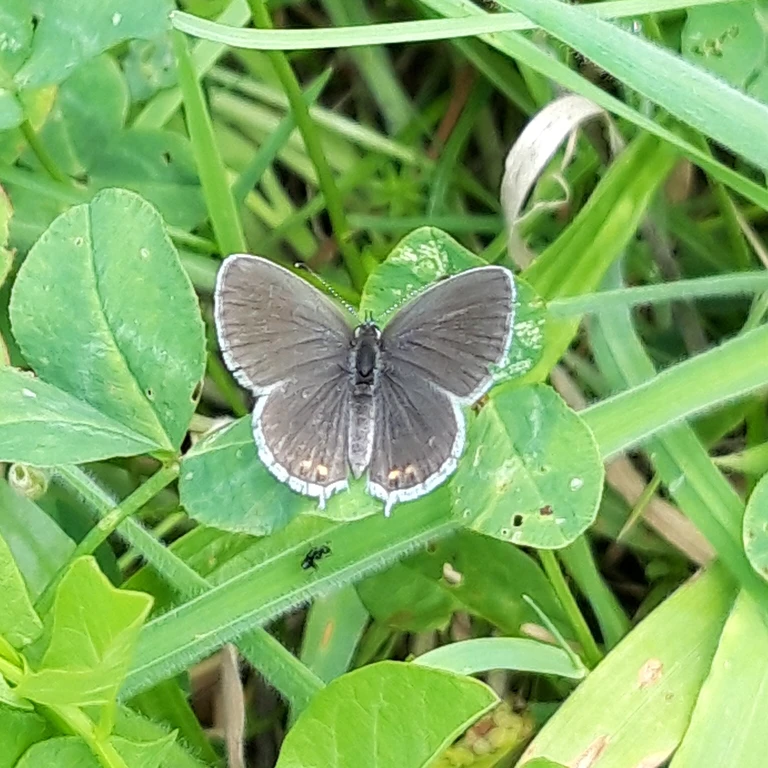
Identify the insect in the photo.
Cupido argiades (also Elkalyce argiades)
